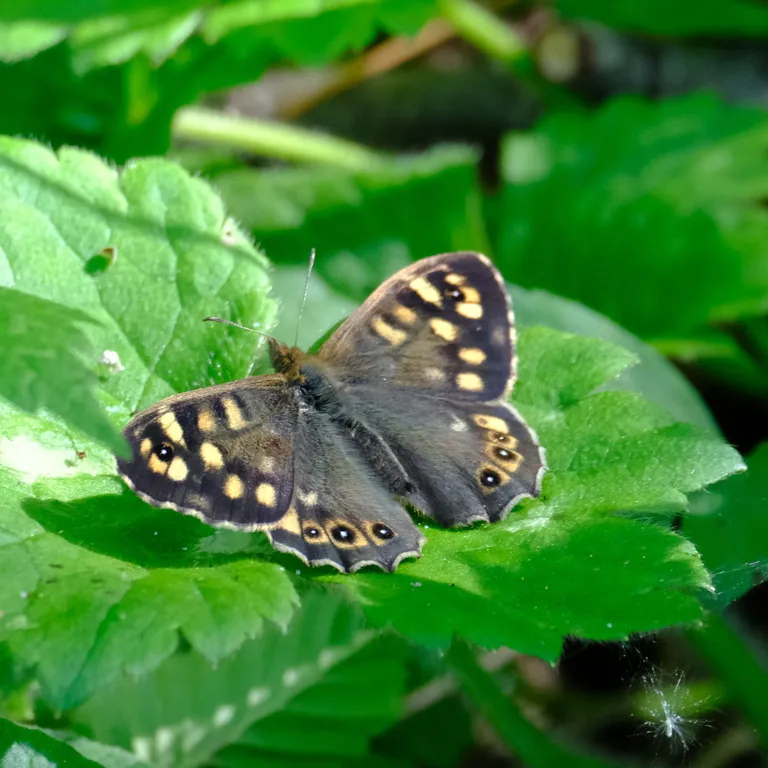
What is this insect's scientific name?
Pararge aegeria
